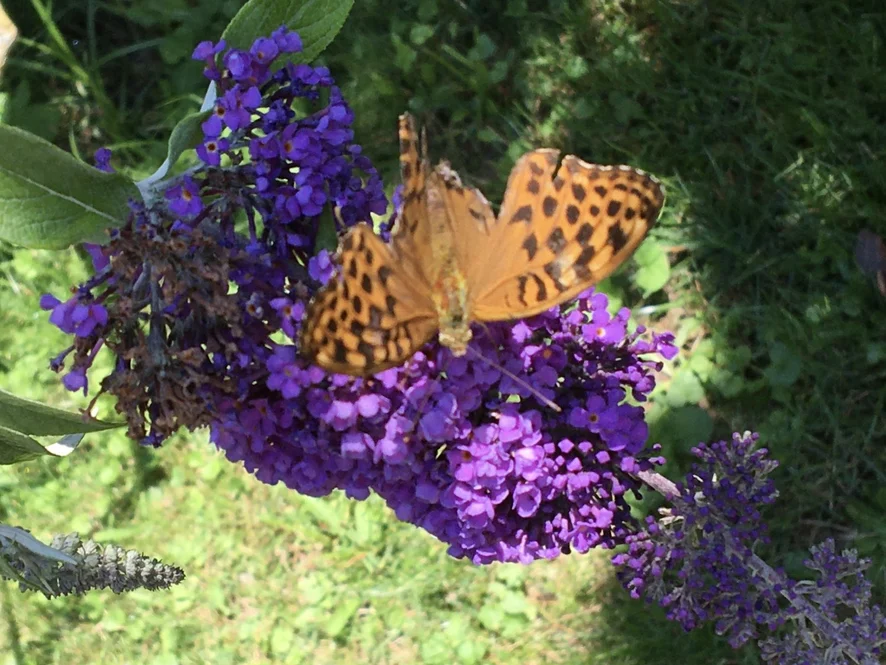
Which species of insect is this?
Argynnis paphia
